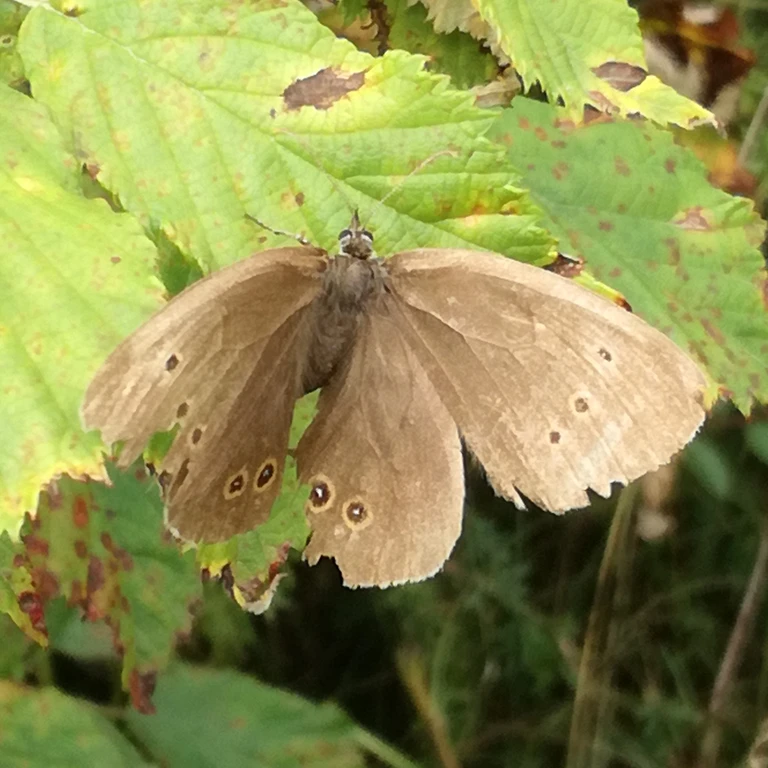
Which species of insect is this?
Aphantopus hyperantus
